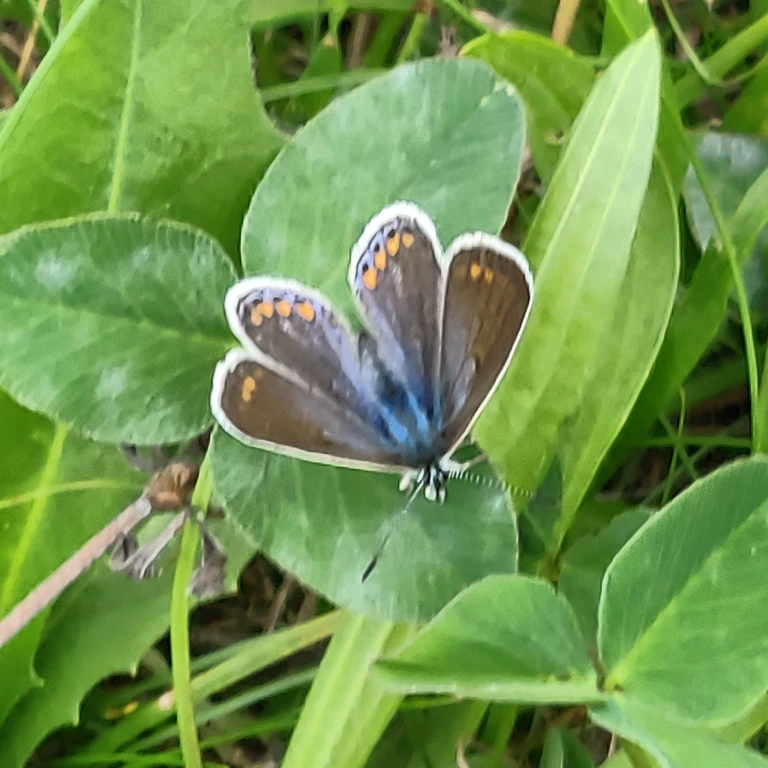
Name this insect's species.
Polyommatus icarus
